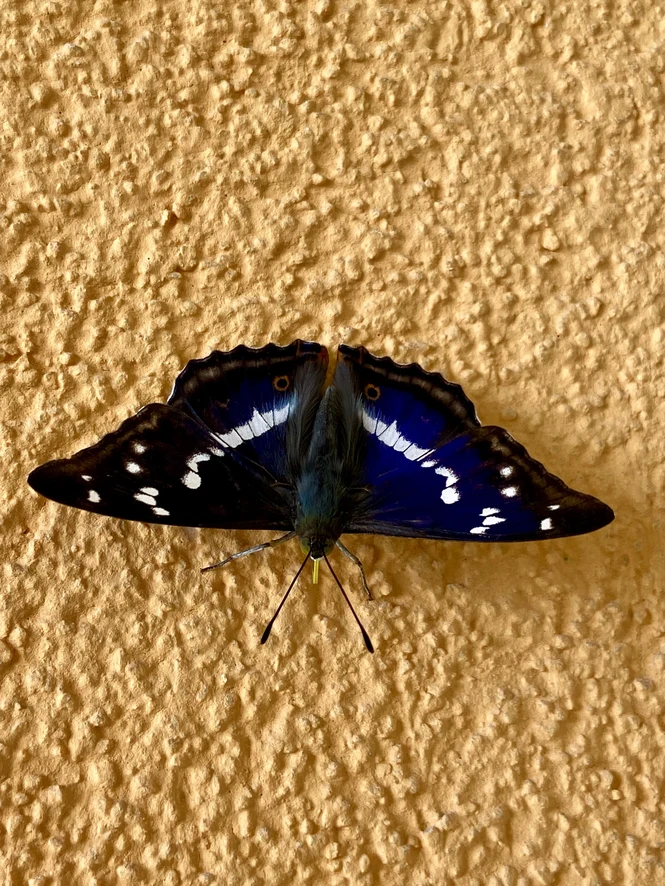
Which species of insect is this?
Apatura iris
